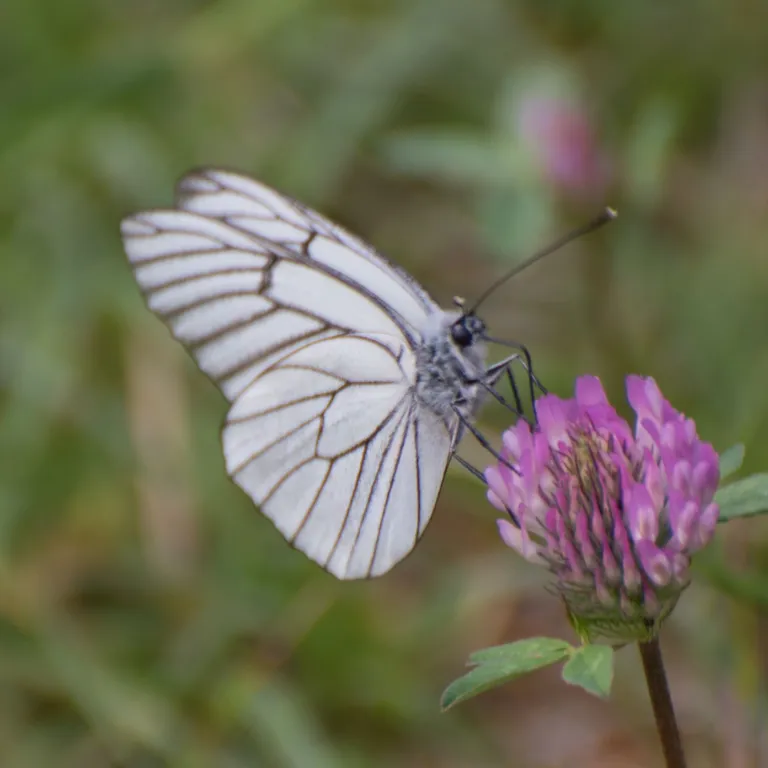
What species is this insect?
Aporia crataegi
